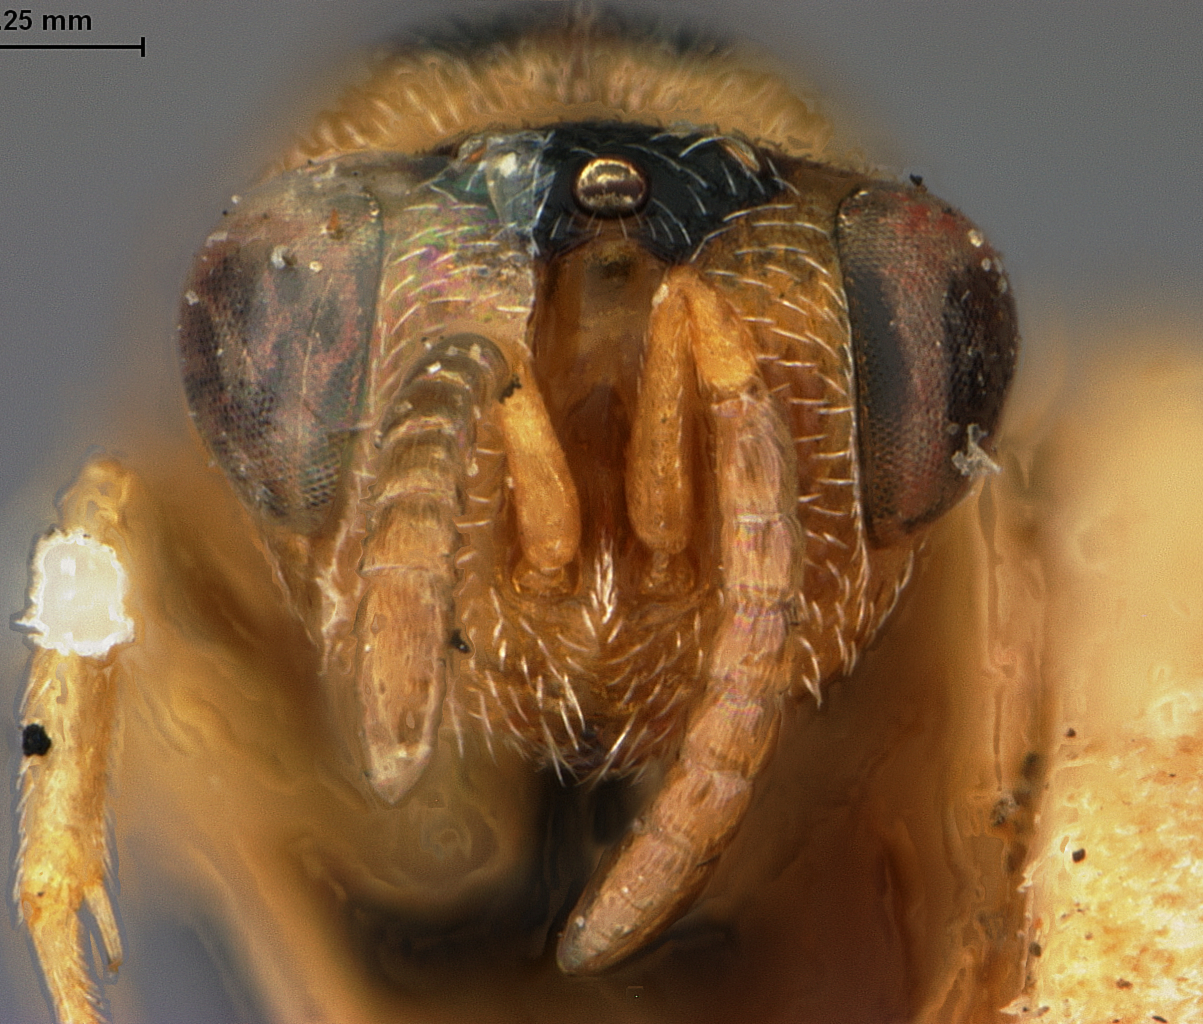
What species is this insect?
Decatomidea xanthochroa
